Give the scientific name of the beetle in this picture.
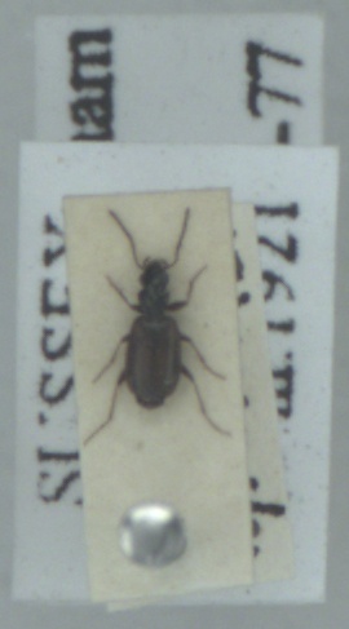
Syntomus obscuroguttatus
